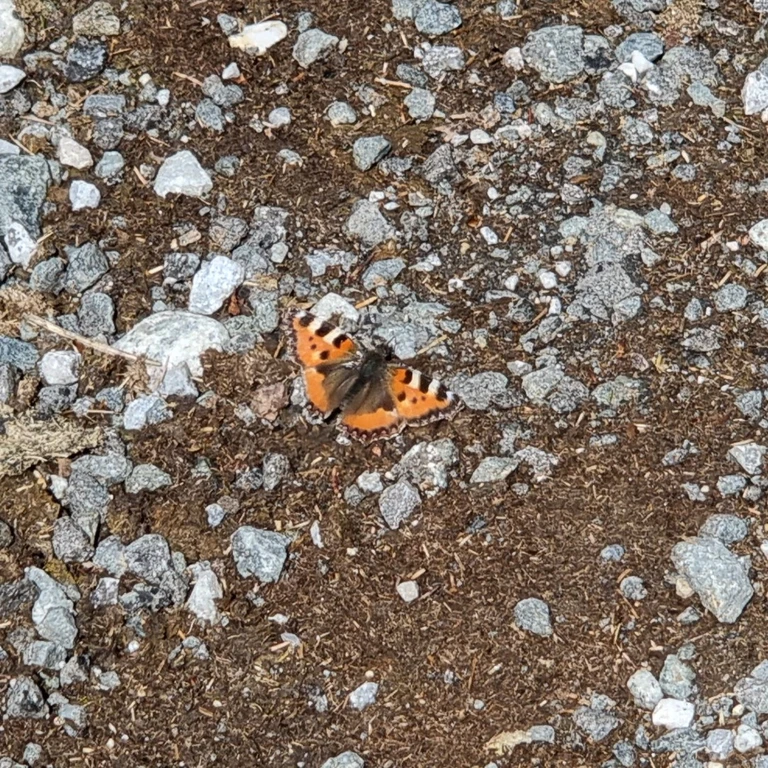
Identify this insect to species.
Aglais urticae
